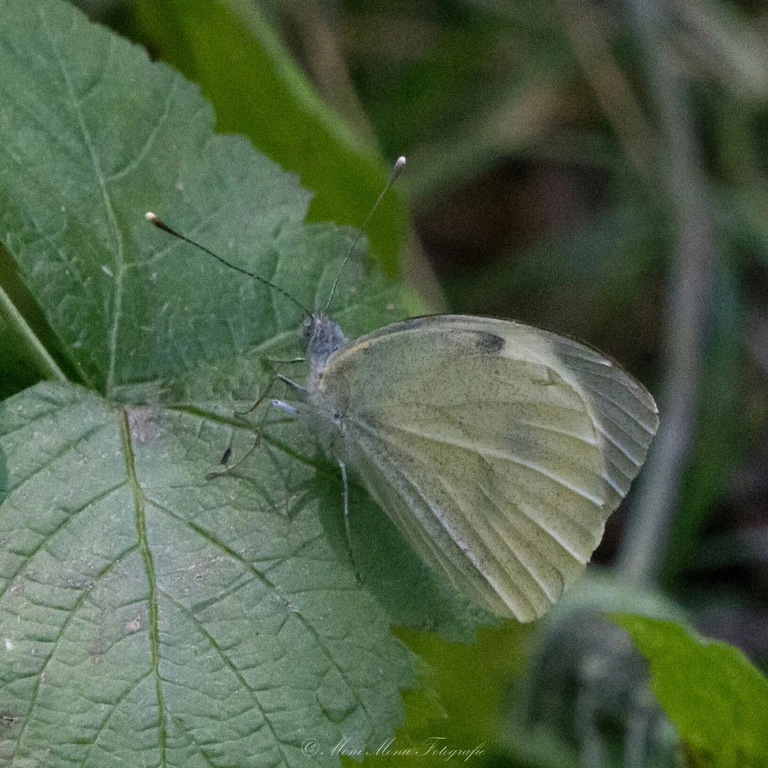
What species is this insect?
Pieris brassicae
